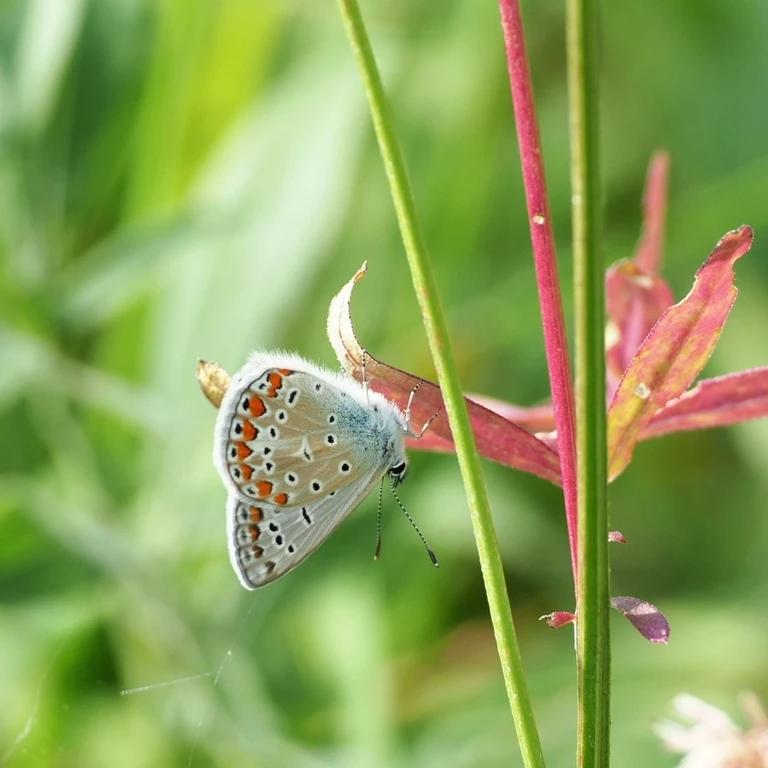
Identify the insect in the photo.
Polyommatus icarus
